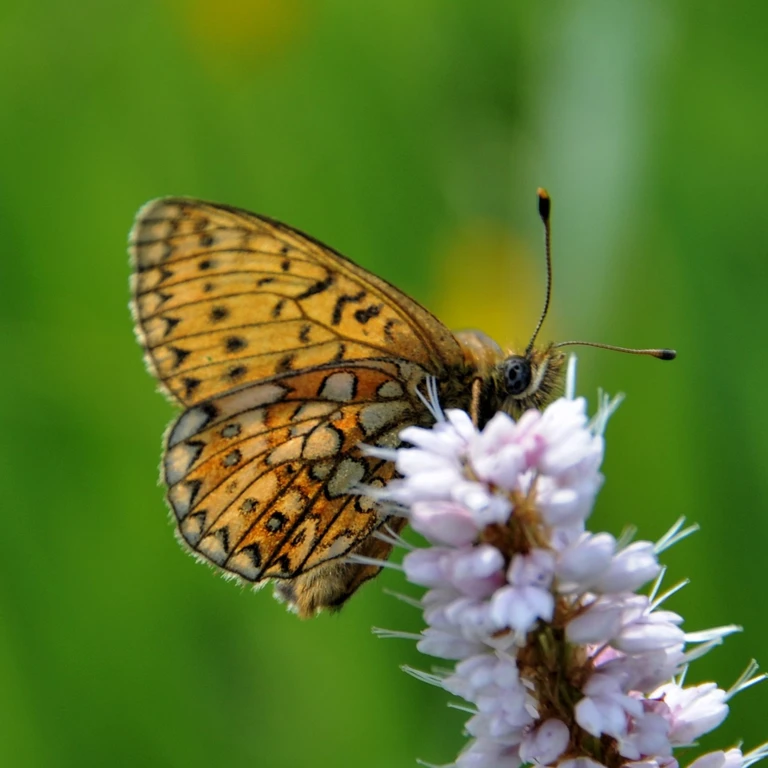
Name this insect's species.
Boloria eunomia
